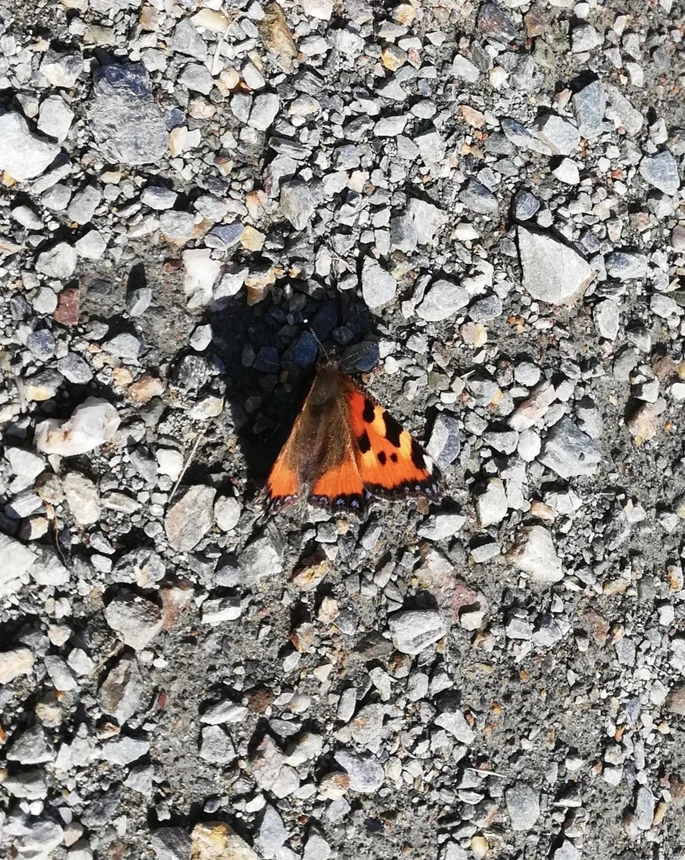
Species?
Aglais urticae
